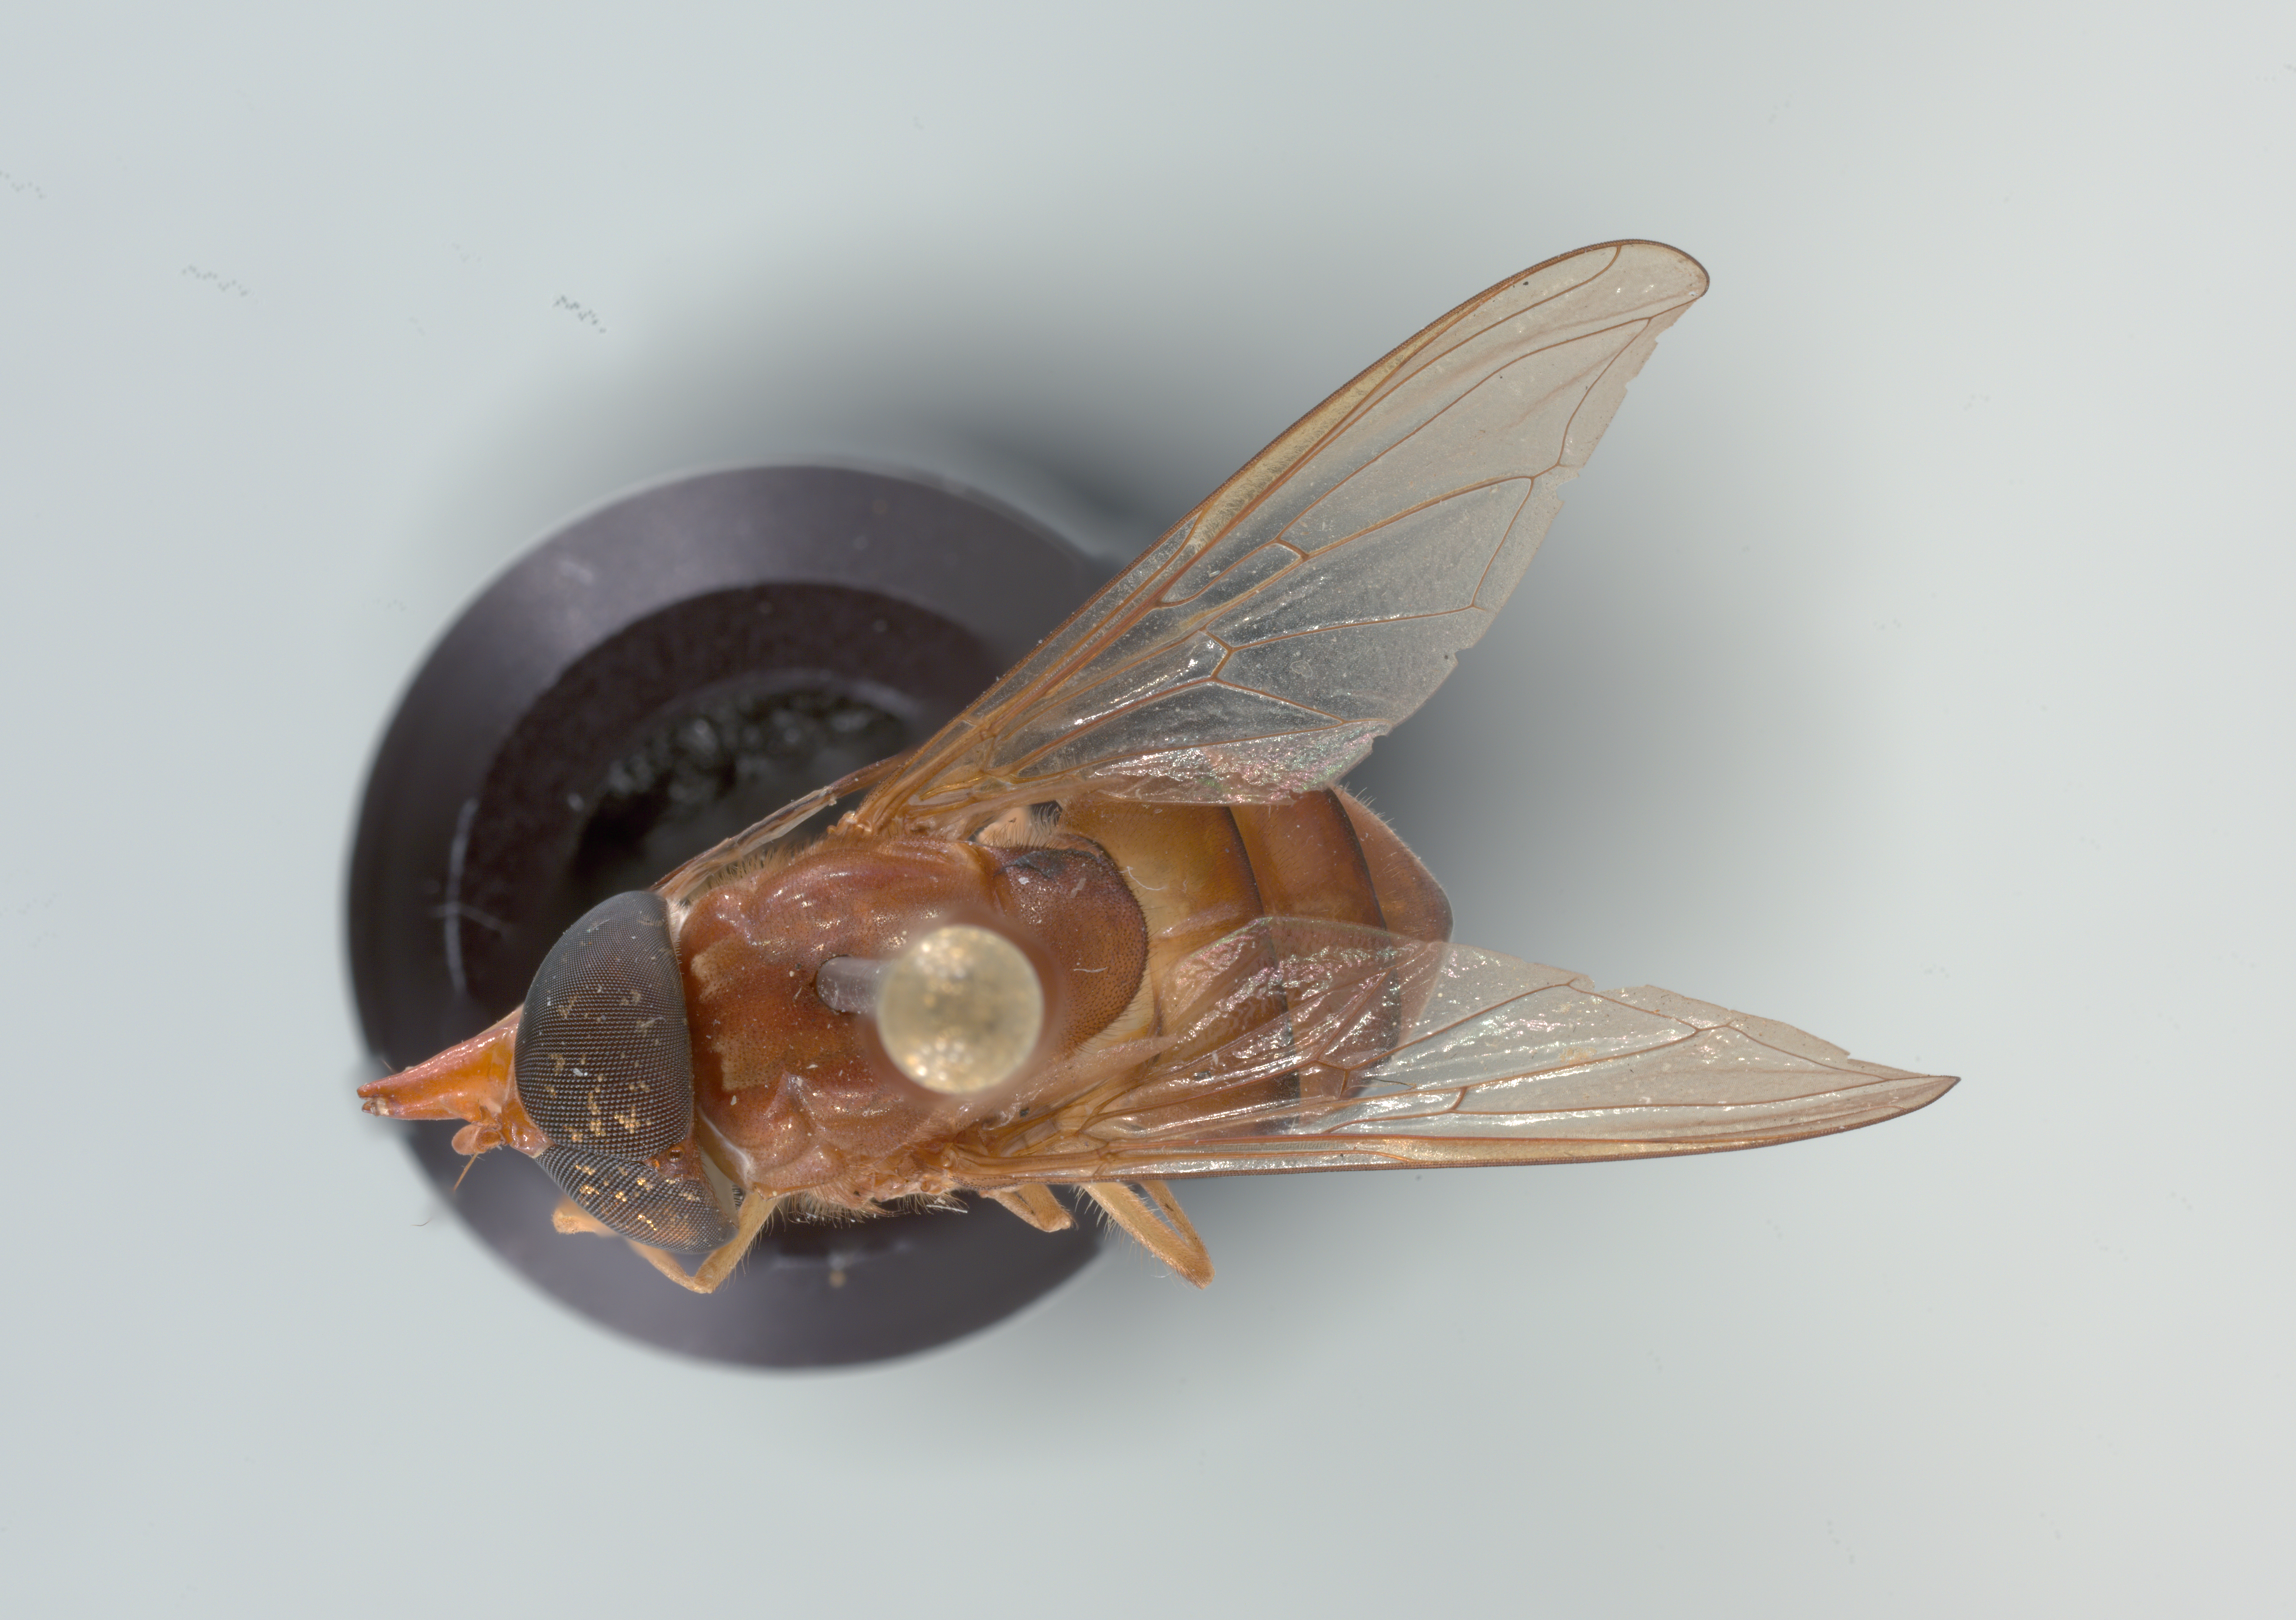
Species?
Rhingia lutea
